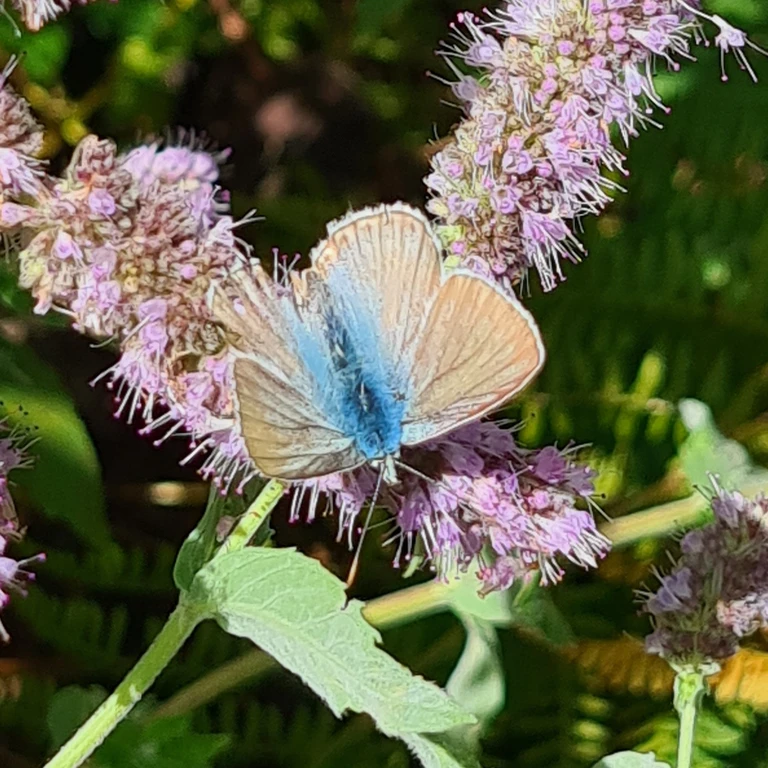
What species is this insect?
Lysandra coridon
